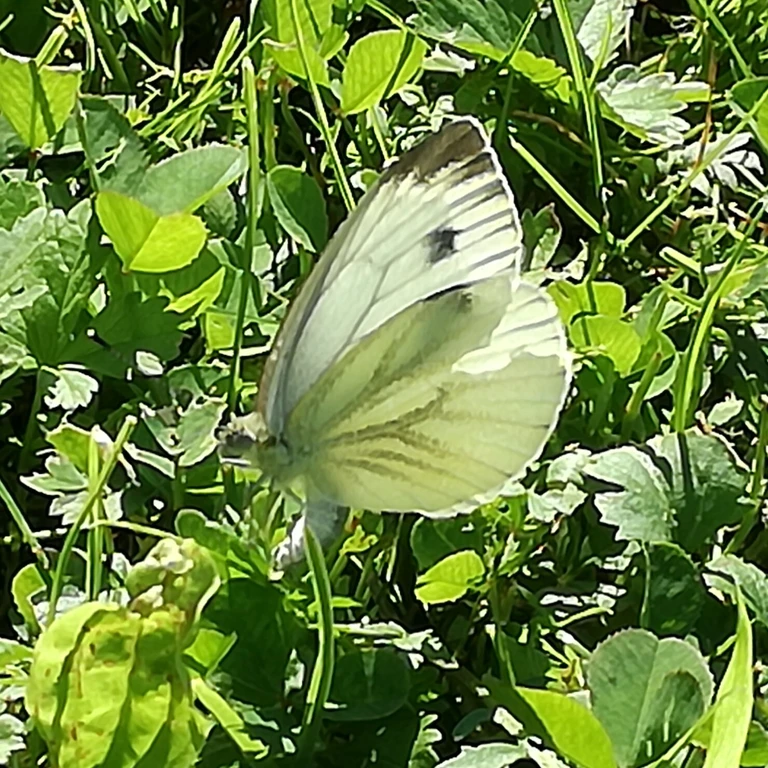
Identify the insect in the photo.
Pieris napi
